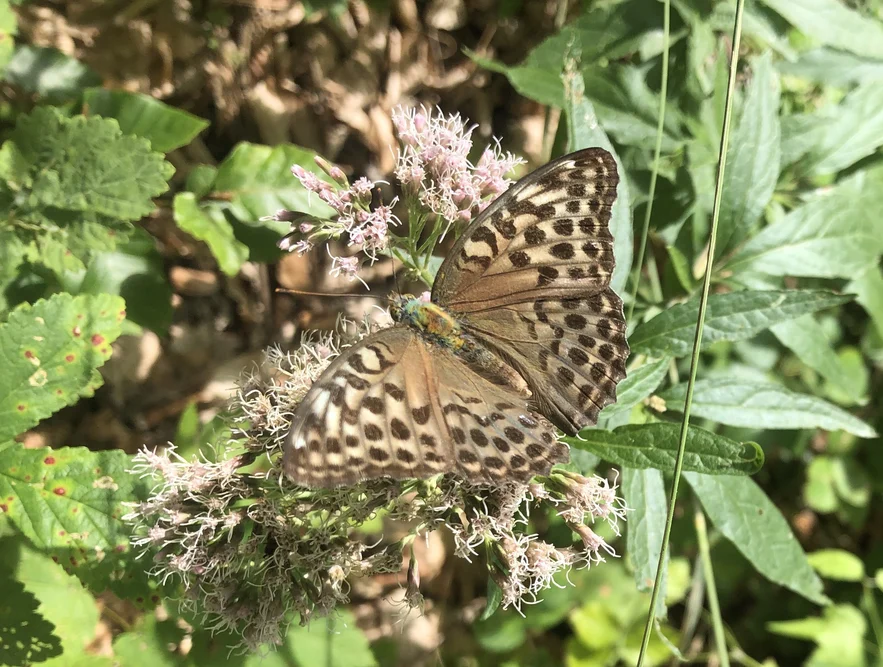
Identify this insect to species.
Argynnis paphia
